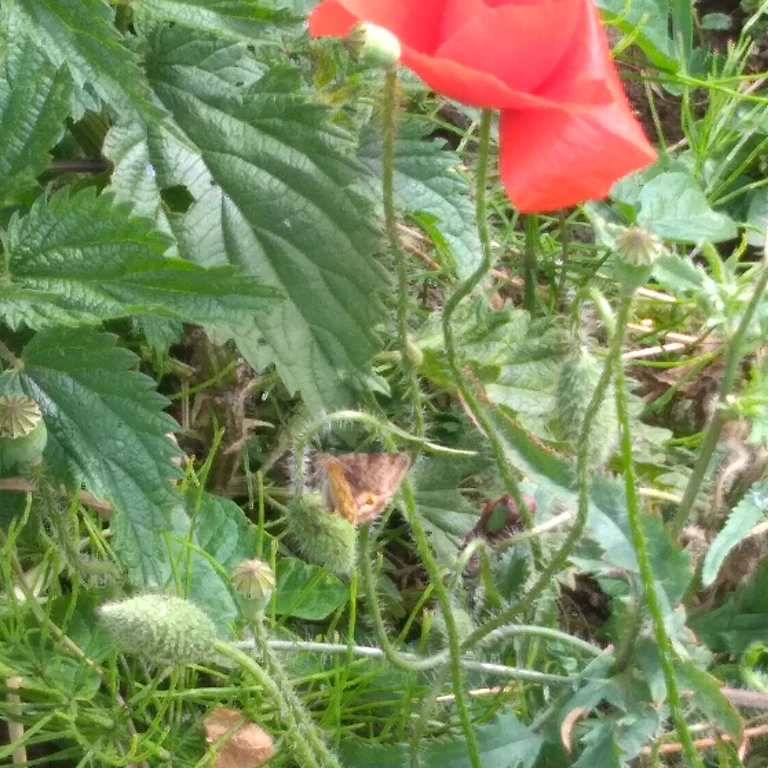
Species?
Euclidia glyphica
